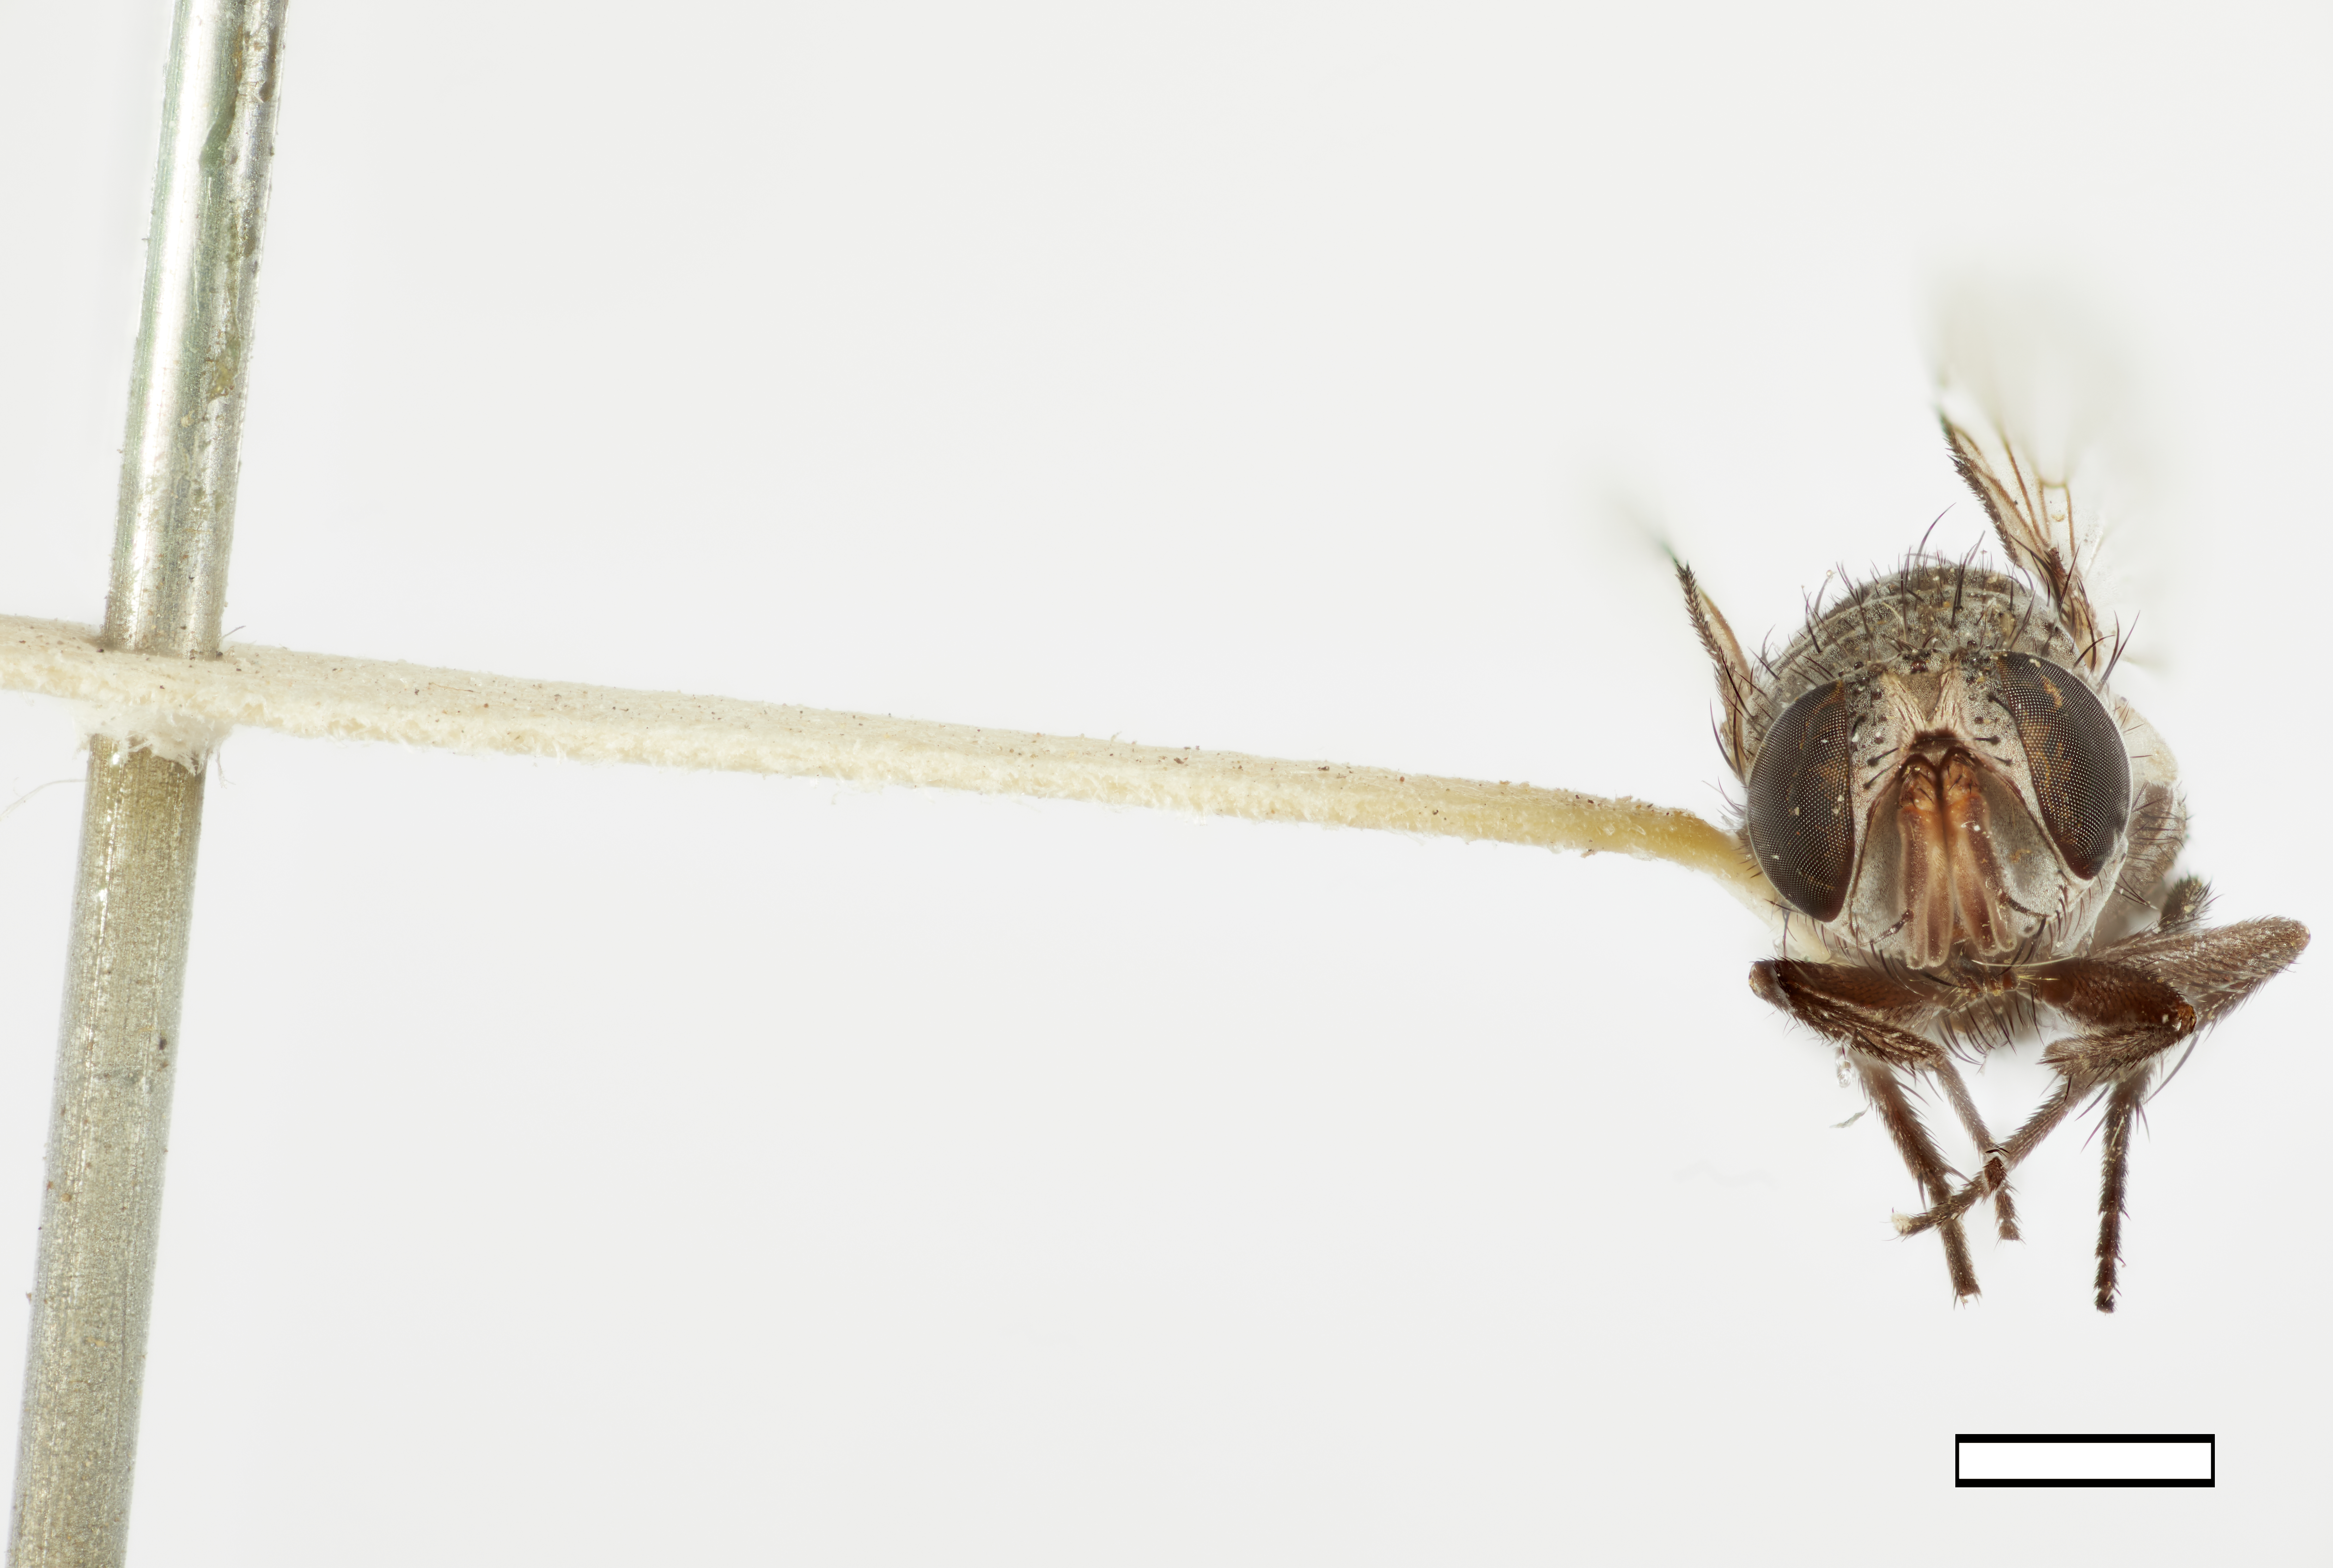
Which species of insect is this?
Acronarista mirabilis
